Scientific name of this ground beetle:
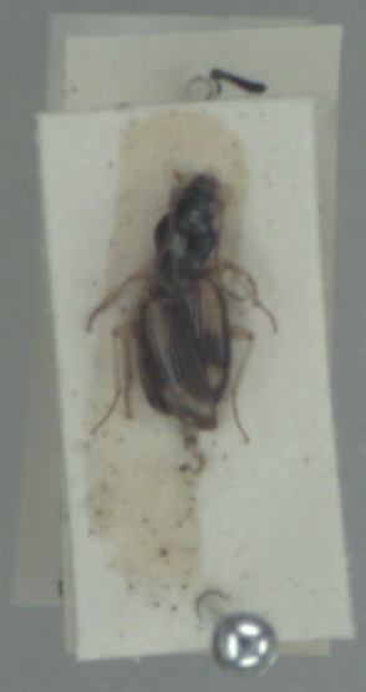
Bembidion tetracolum
